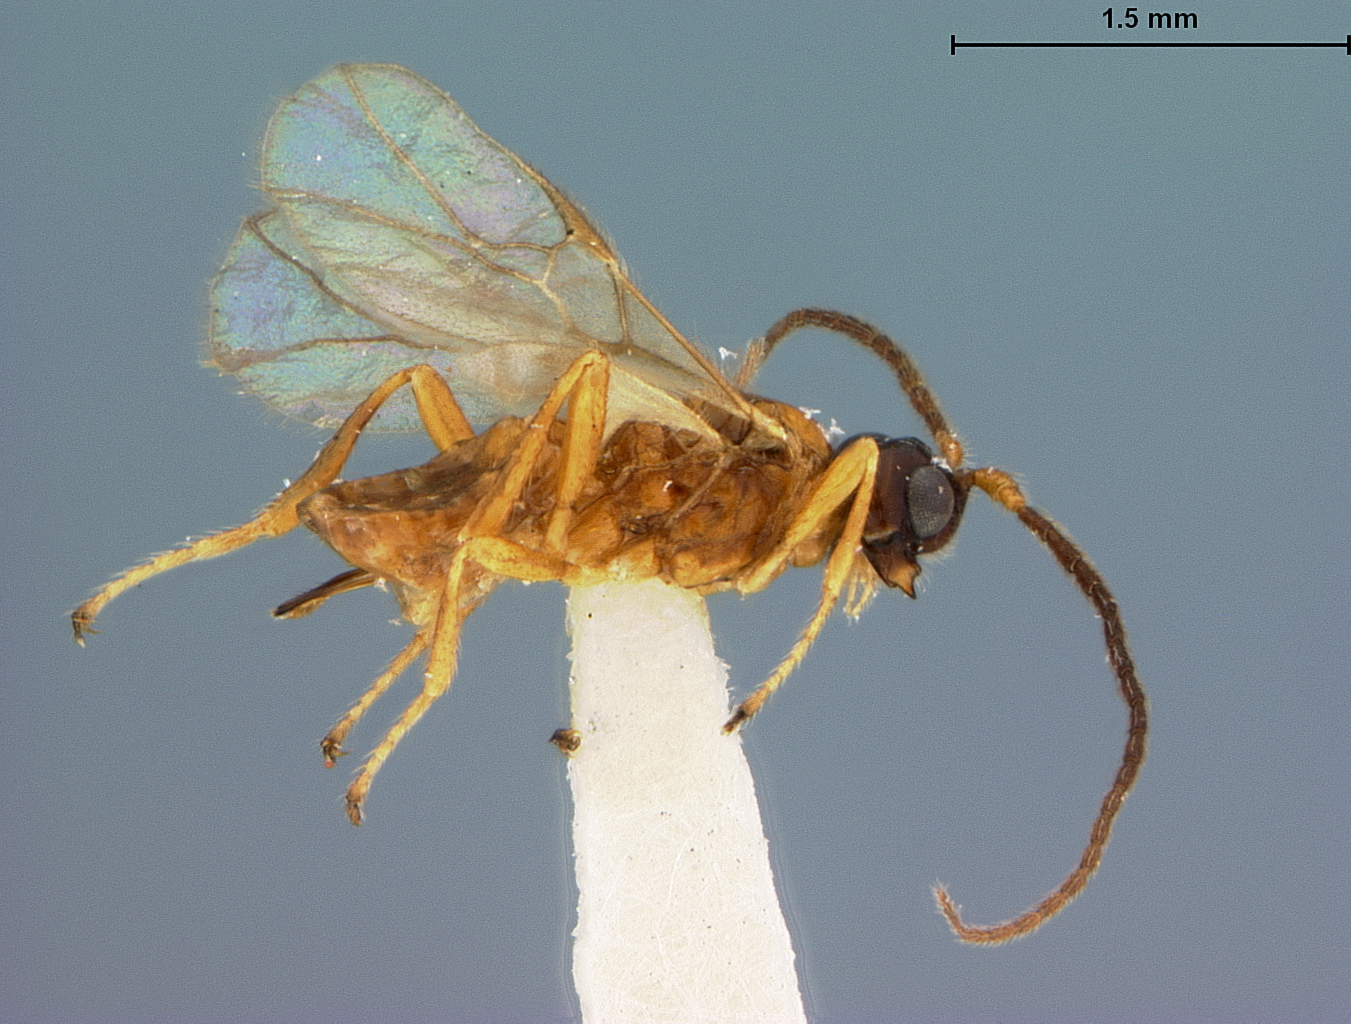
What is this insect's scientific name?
Aphaereta excavata
